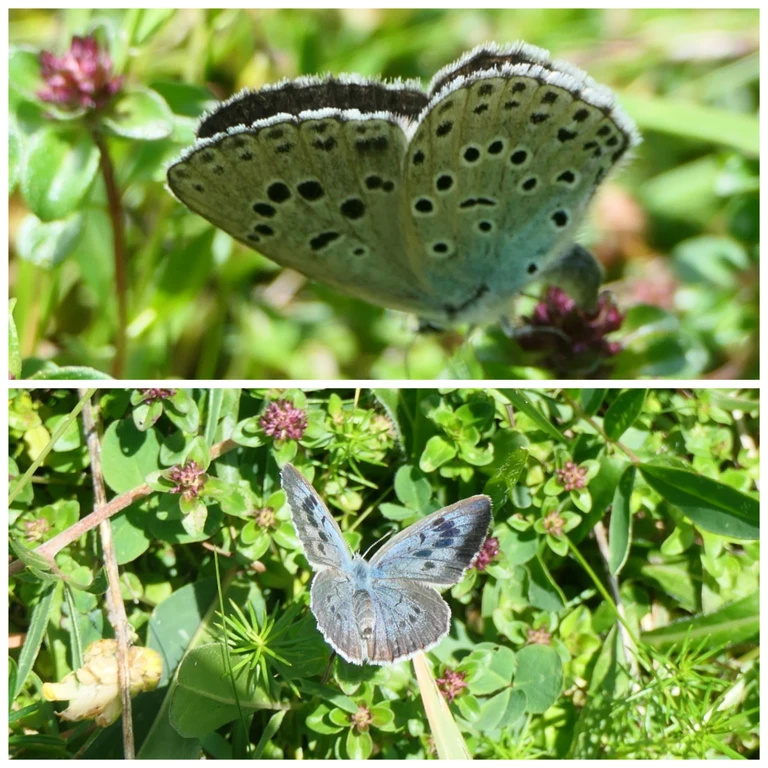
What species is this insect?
Phengaris arion (also Maculinea arion)
